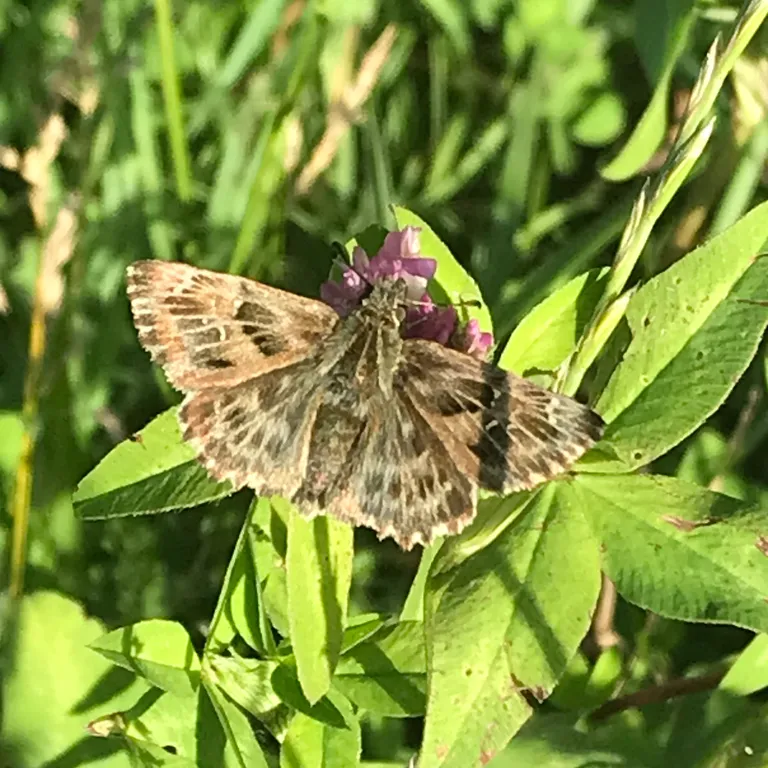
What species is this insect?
Carcharodus alceae
